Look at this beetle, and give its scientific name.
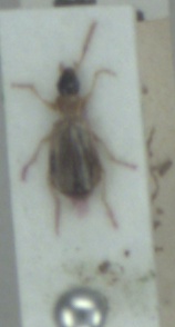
Philorhizus notatus
